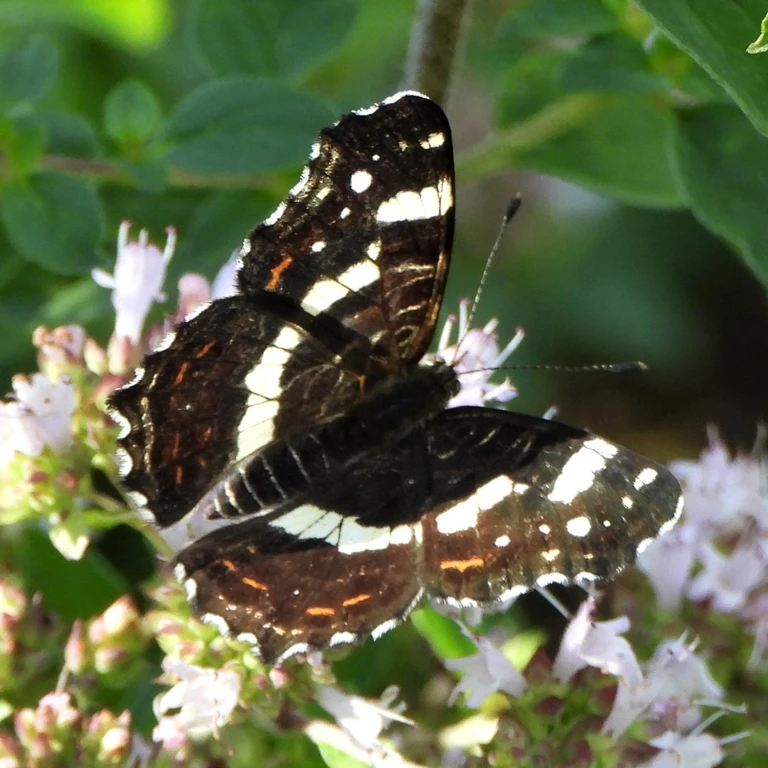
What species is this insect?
Araschnia levana
